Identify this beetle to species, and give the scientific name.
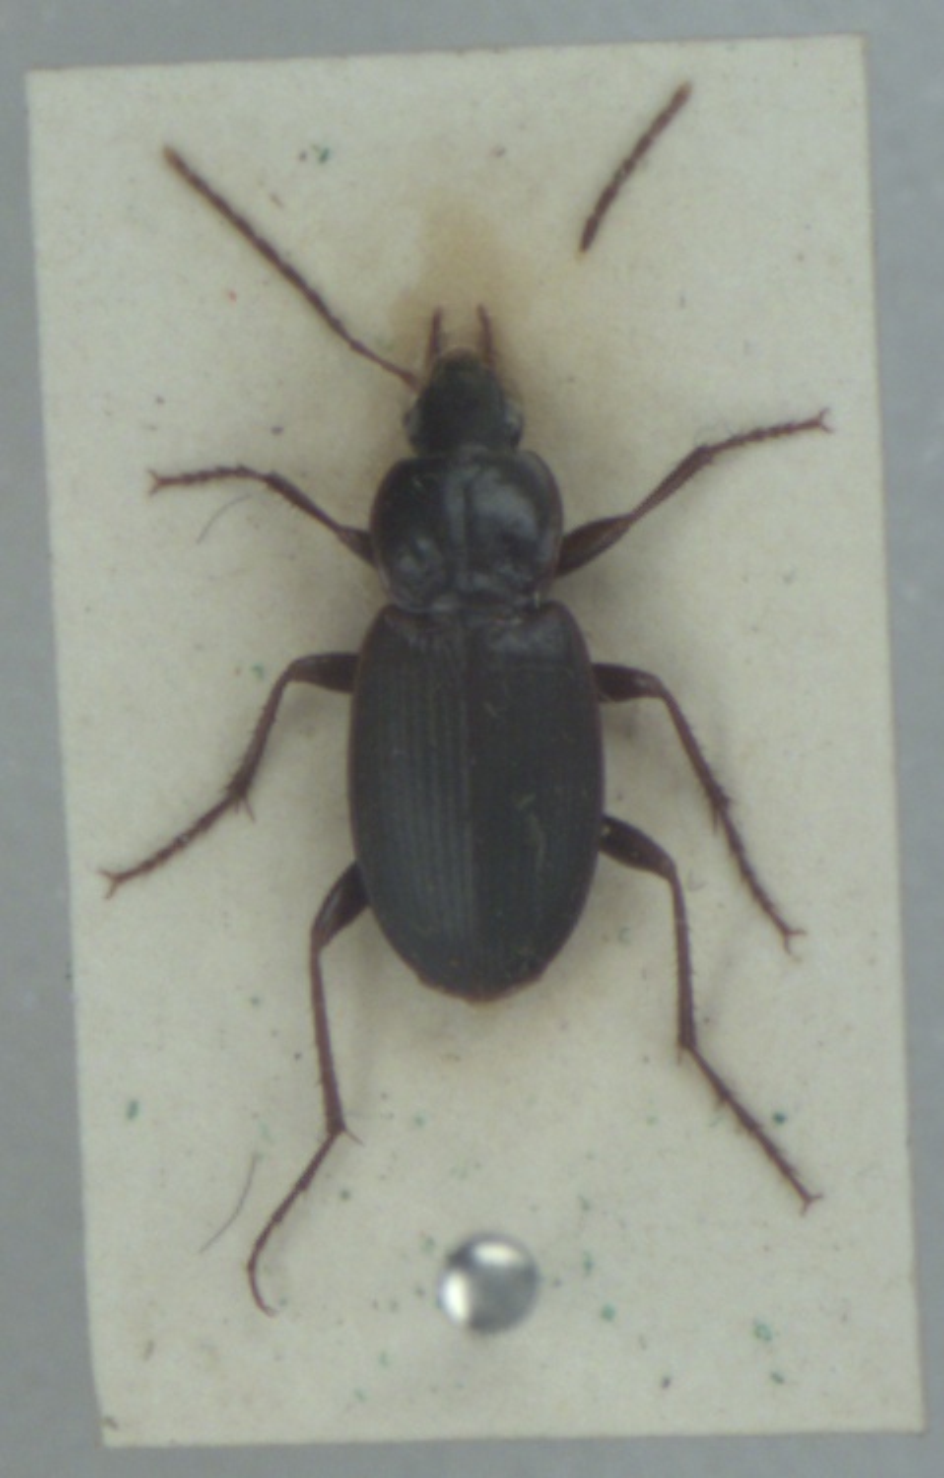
Calathus rotundicollis
